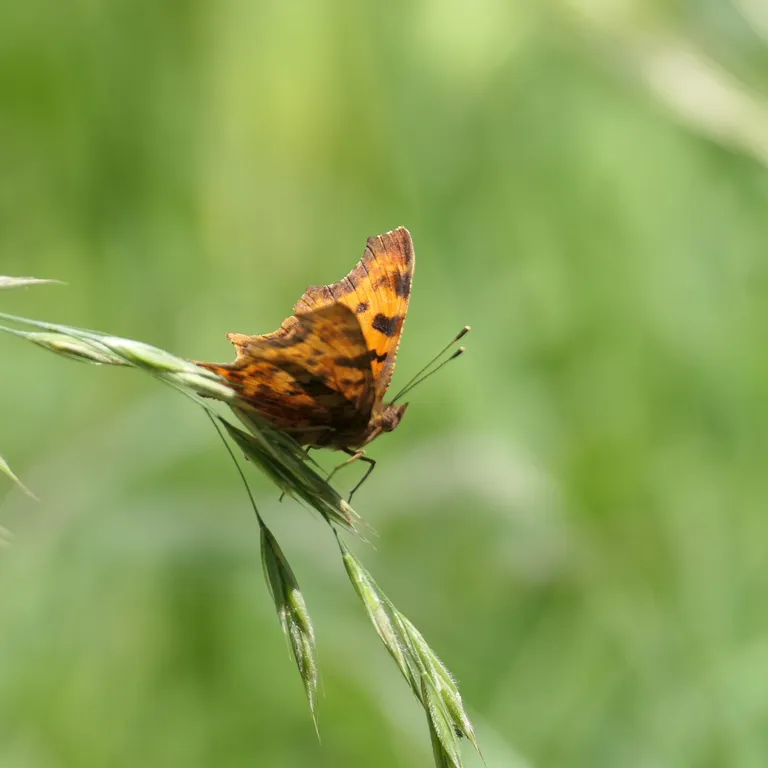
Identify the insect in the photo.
Polygonia c-album
